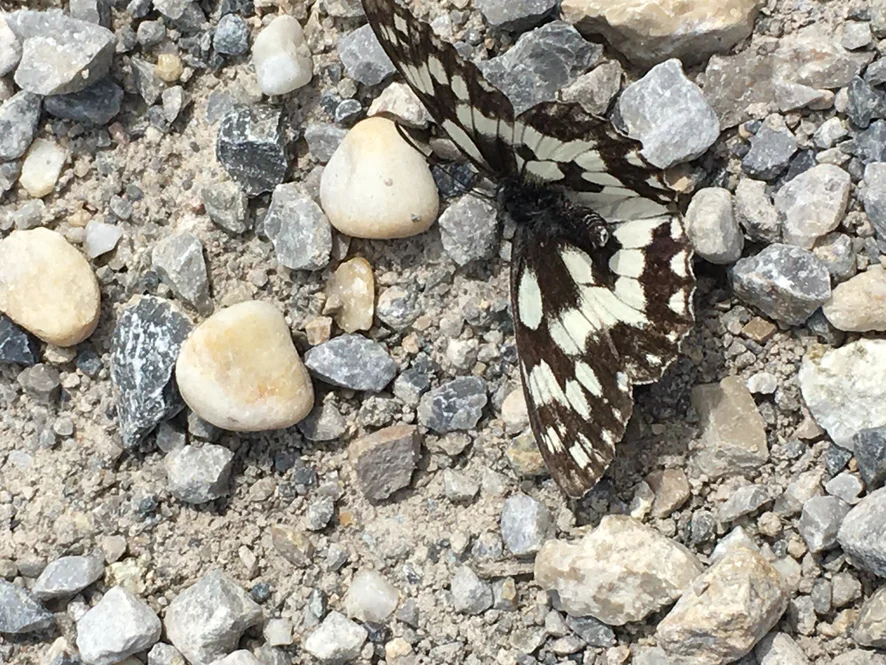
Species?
Melanargia galathea
